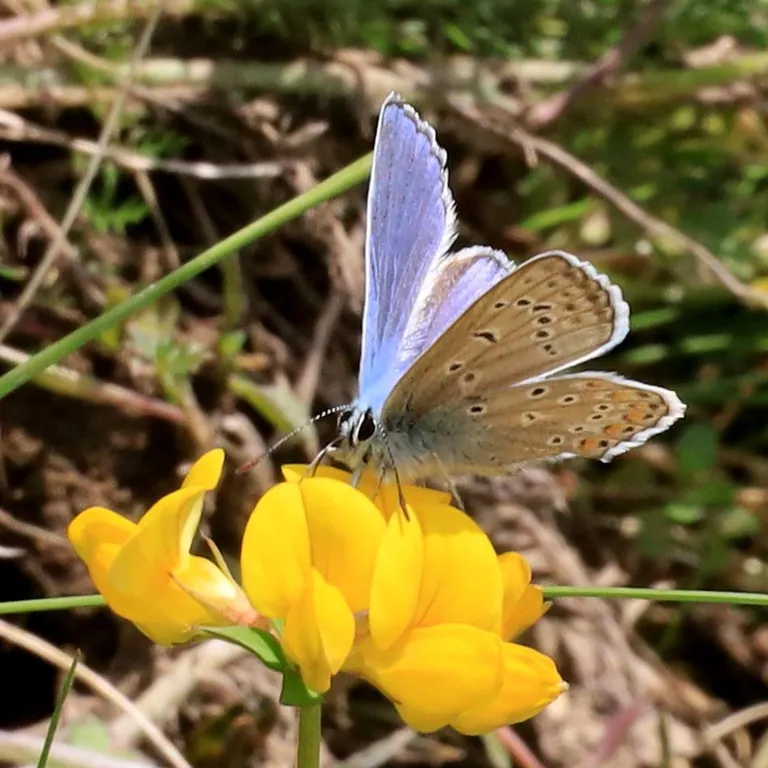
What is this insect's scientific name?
Polyommatus icarus
